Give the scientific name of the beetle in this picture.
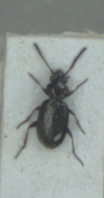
Bembidion lampros
